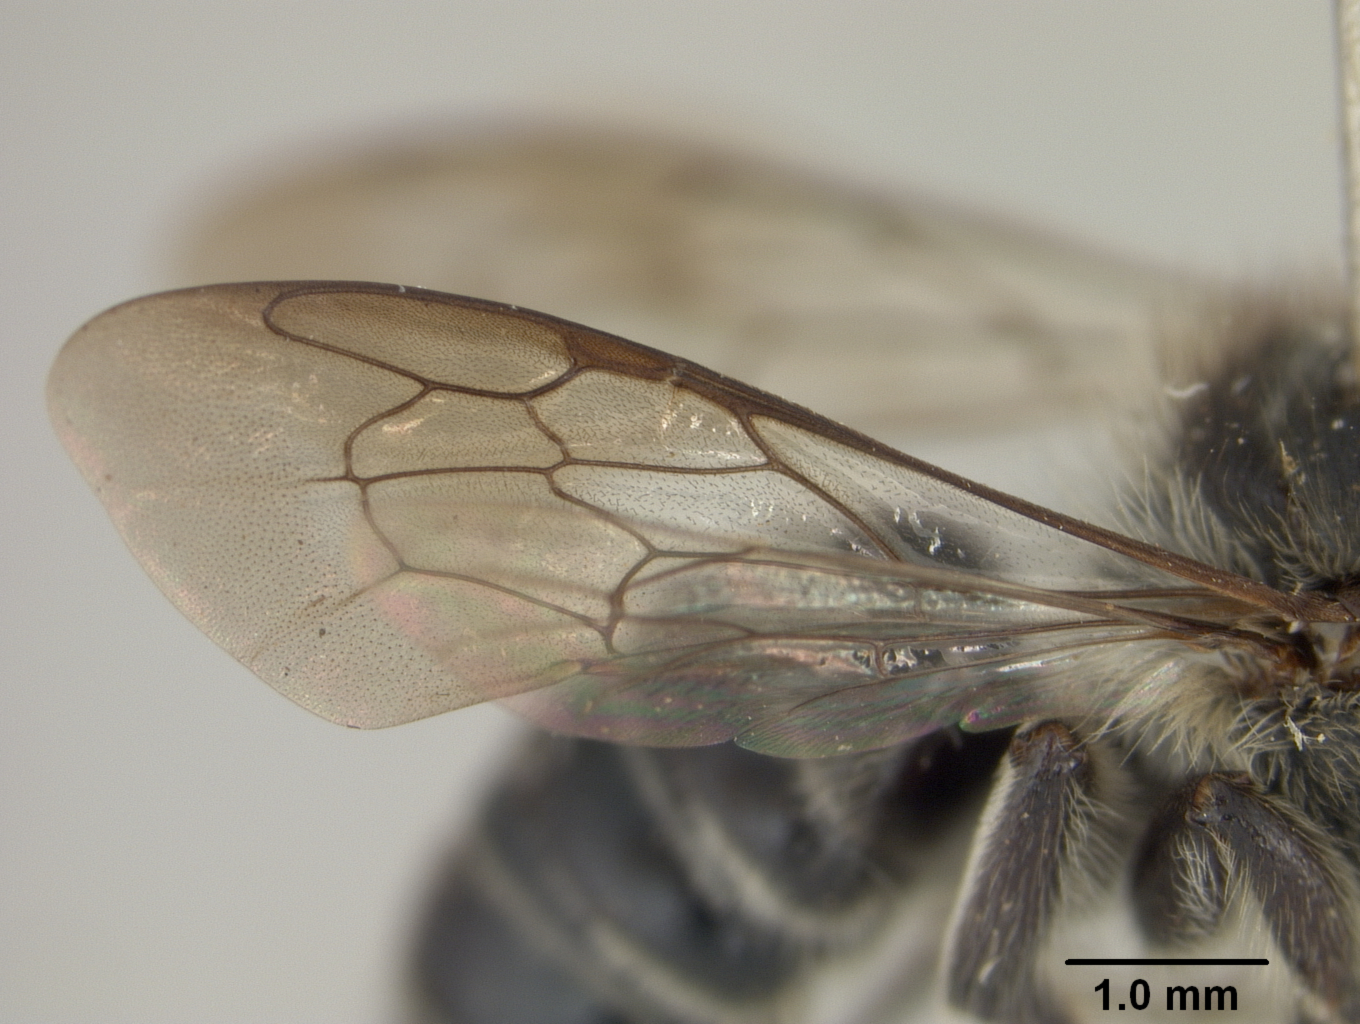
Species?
Megachile merrilli
